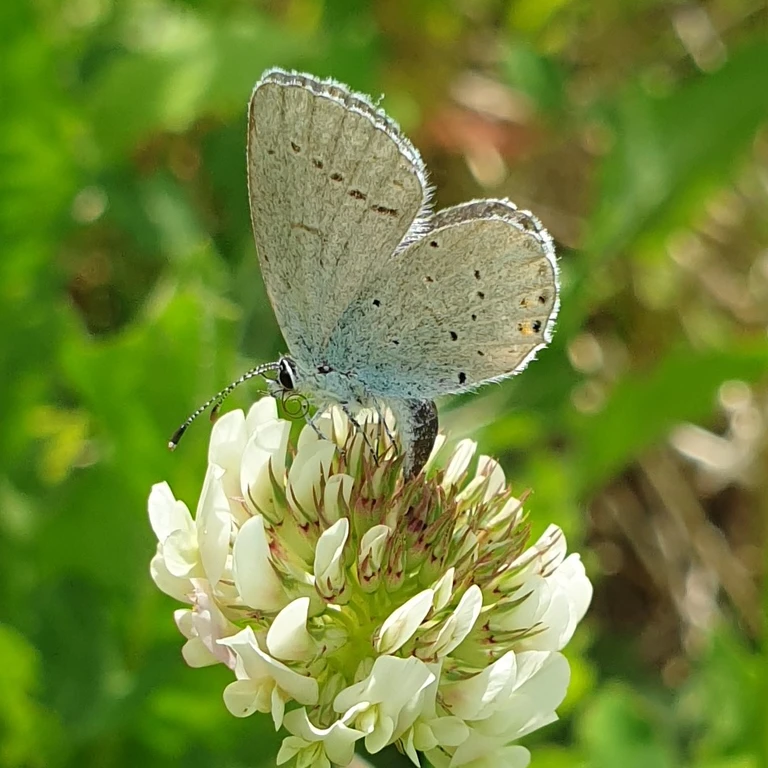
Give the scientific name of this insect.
Cupido argiades (also Elkalyce argiades)
